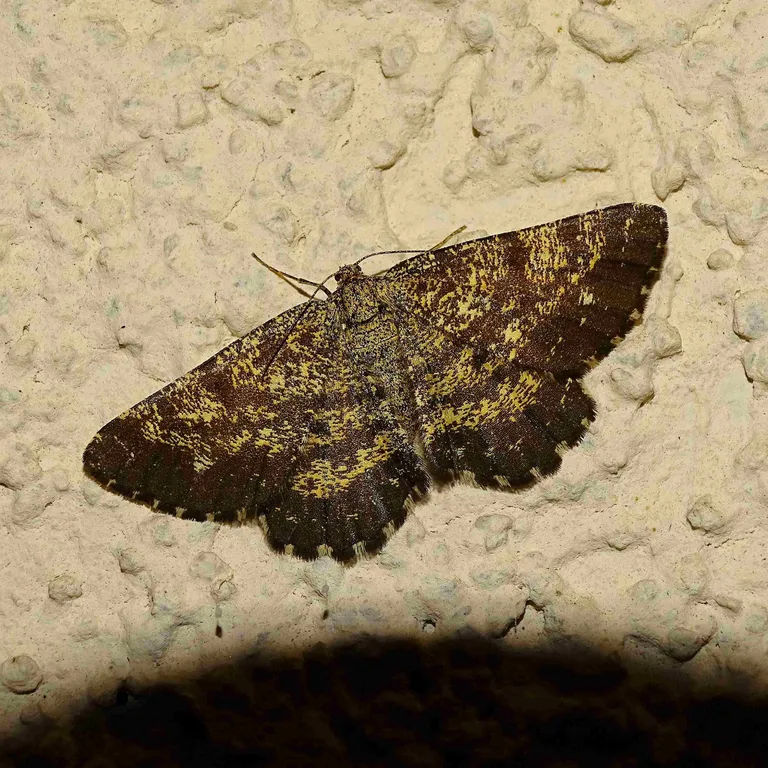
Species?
Ematurga atomaria
